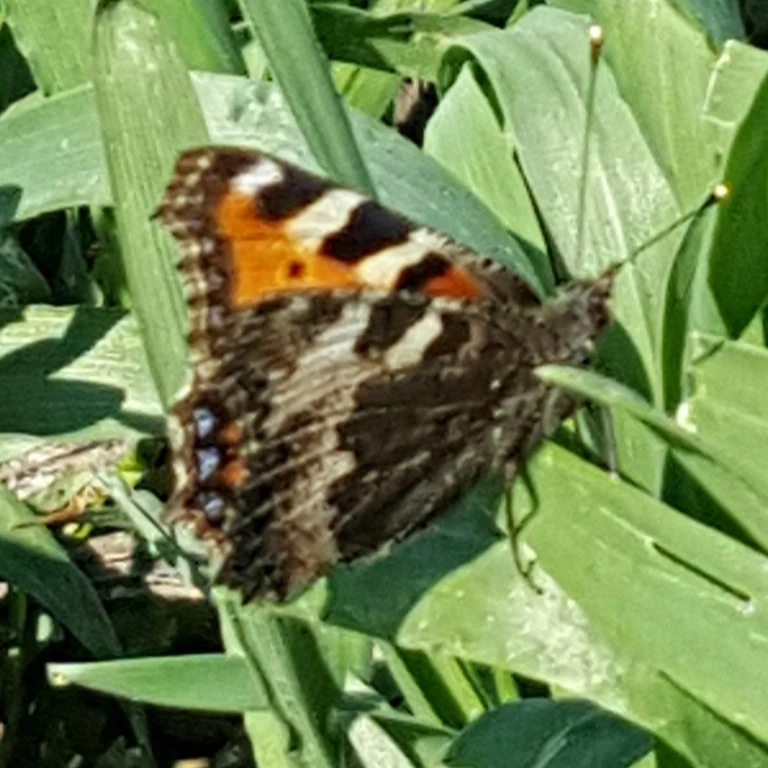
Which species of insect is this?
Aglais urticae
